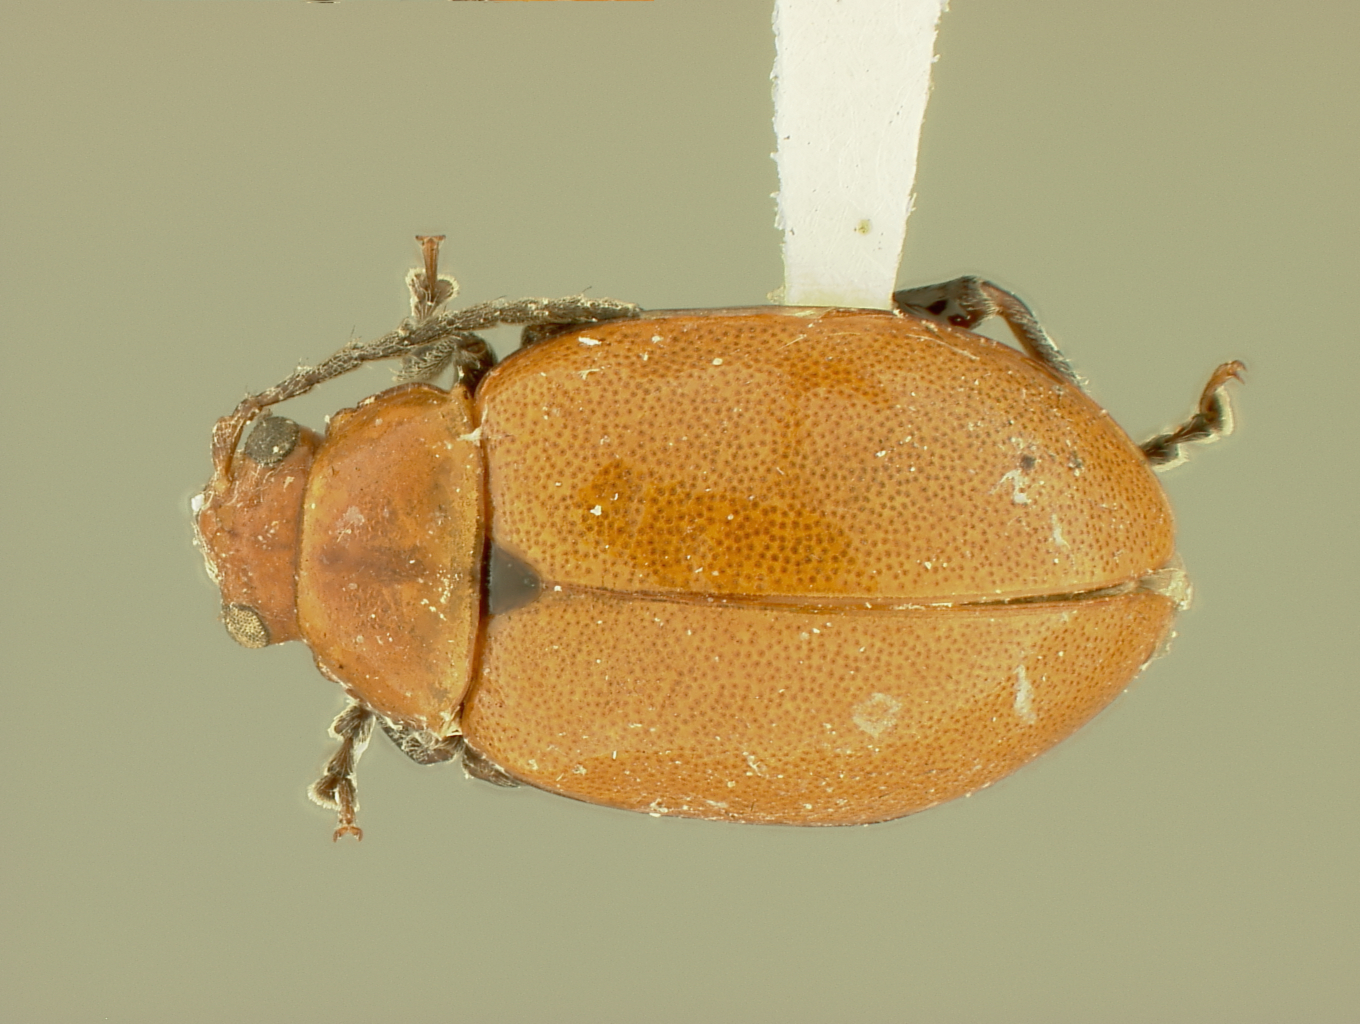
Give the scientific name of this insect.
Strabala rotunda
